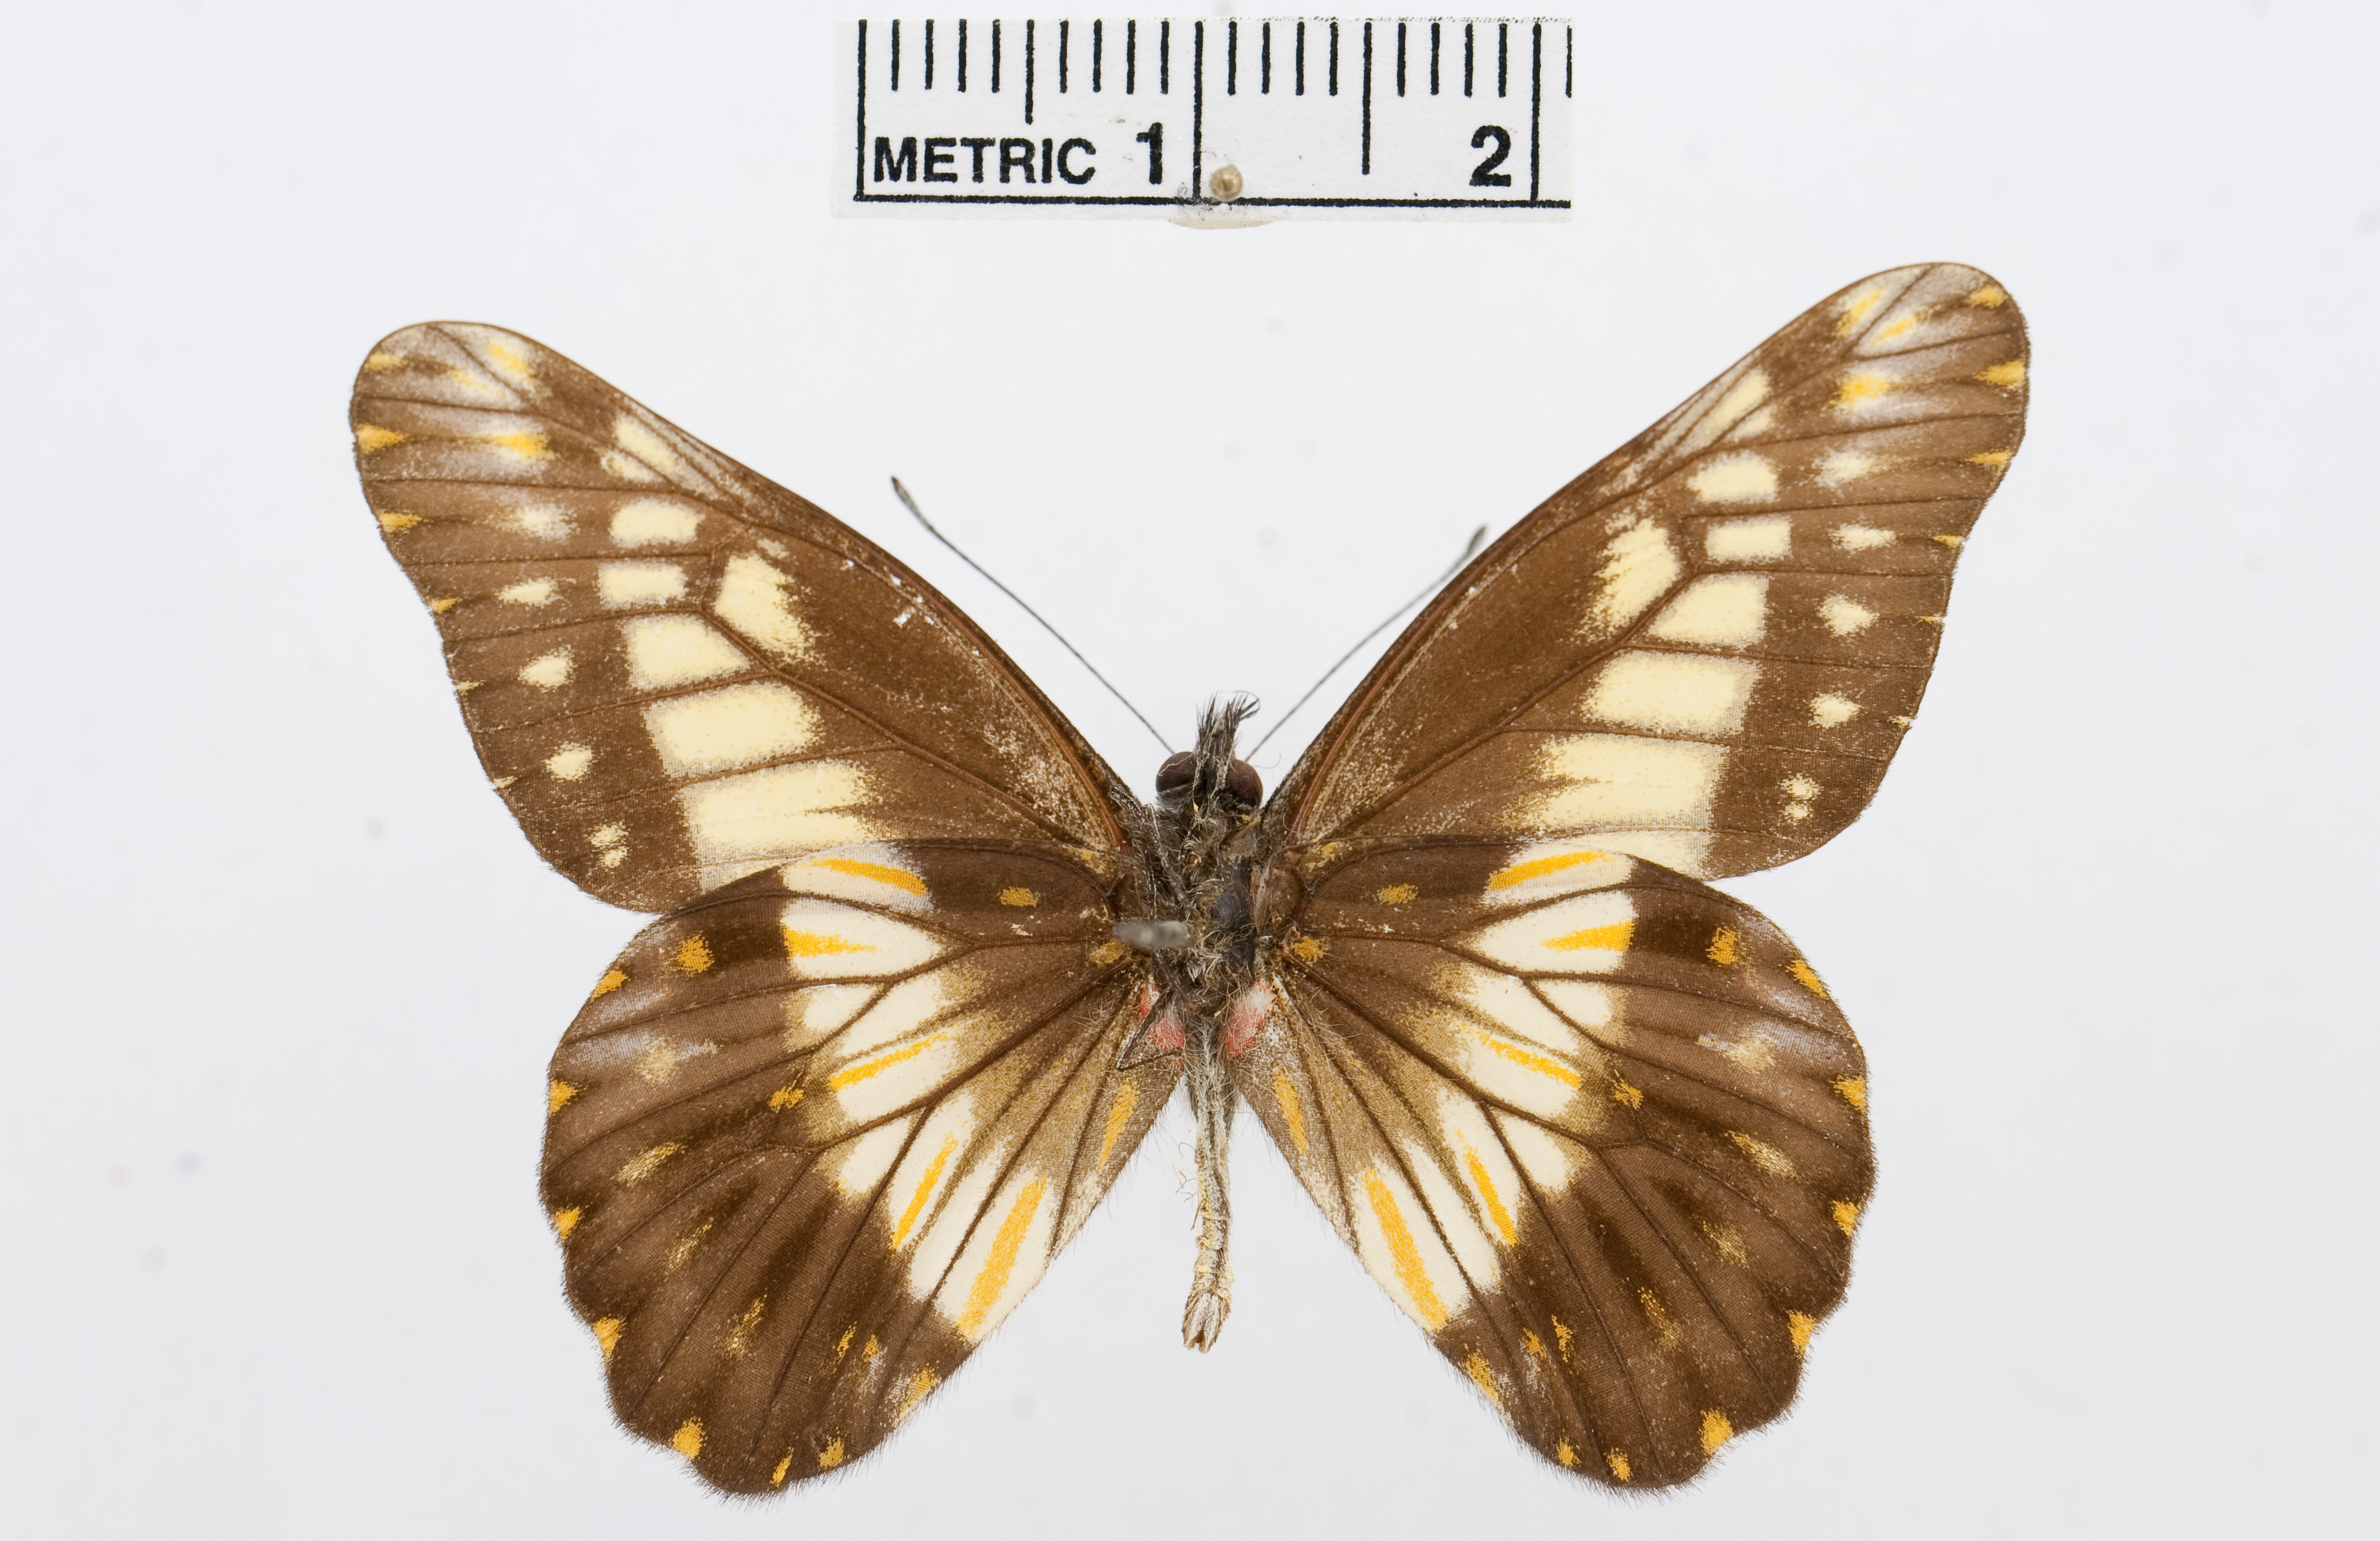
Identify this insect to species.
Catasticta nimbice
